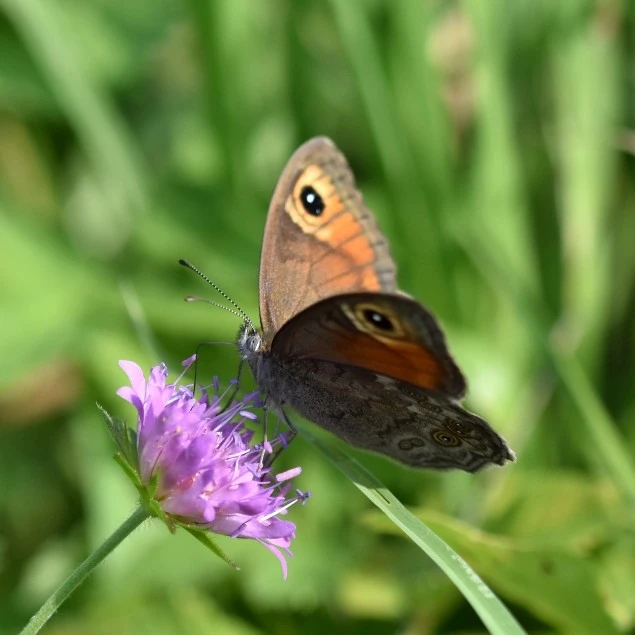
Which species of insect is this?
Lasiommata maera (also Pararge maera)
